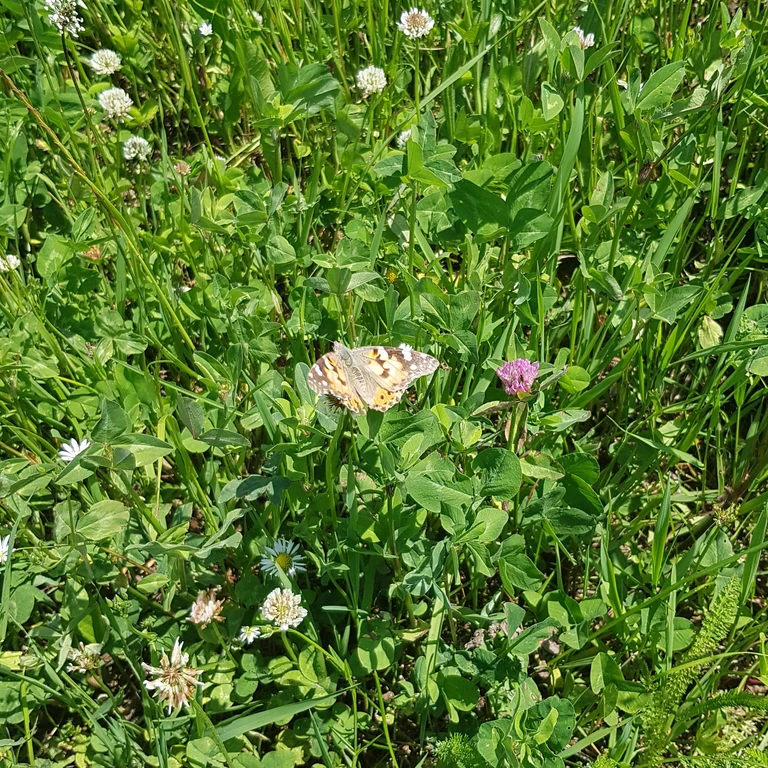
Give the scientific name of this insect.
Vanessa cardui
